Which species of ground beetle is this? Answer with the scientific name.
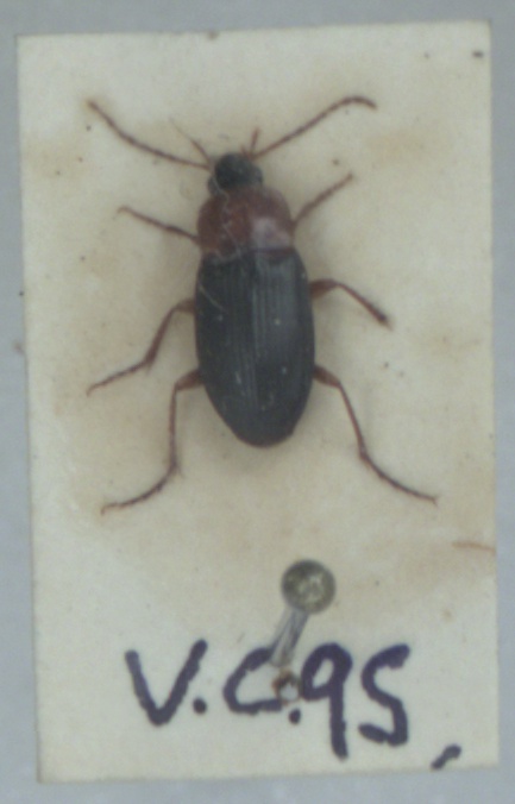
Calathus melanocephalus
